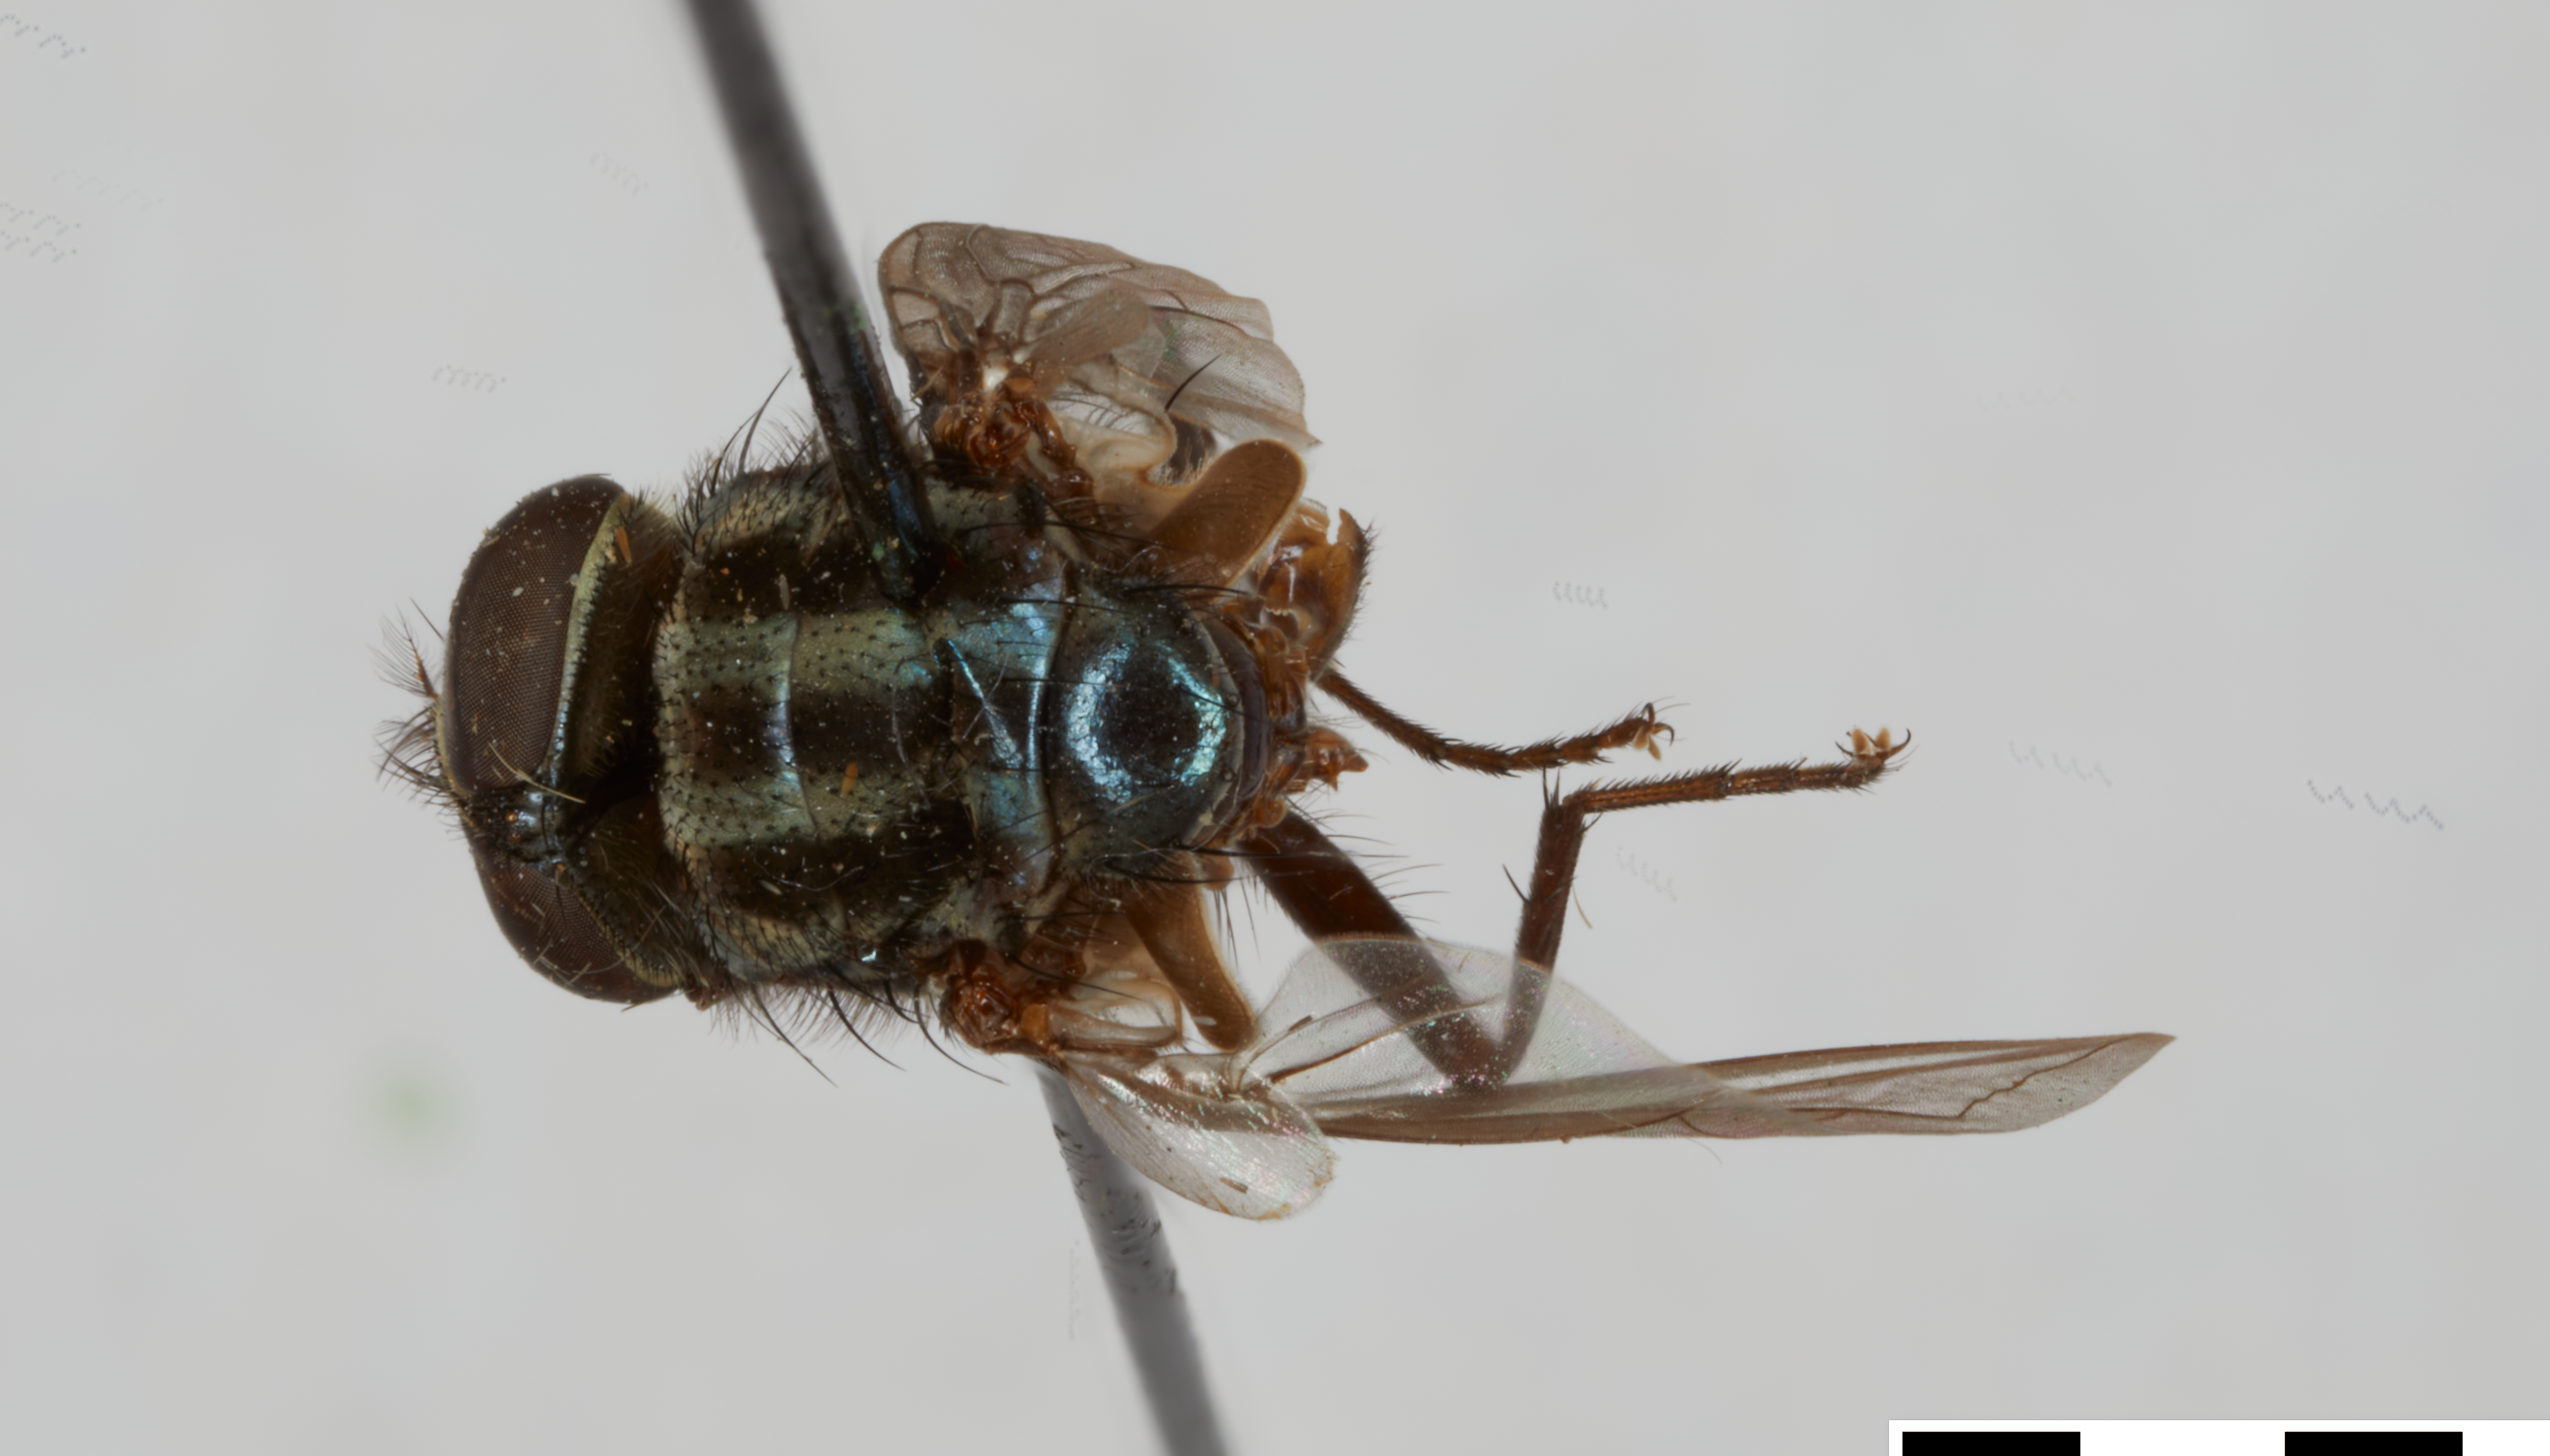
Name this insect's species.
Cochliomyia minima
